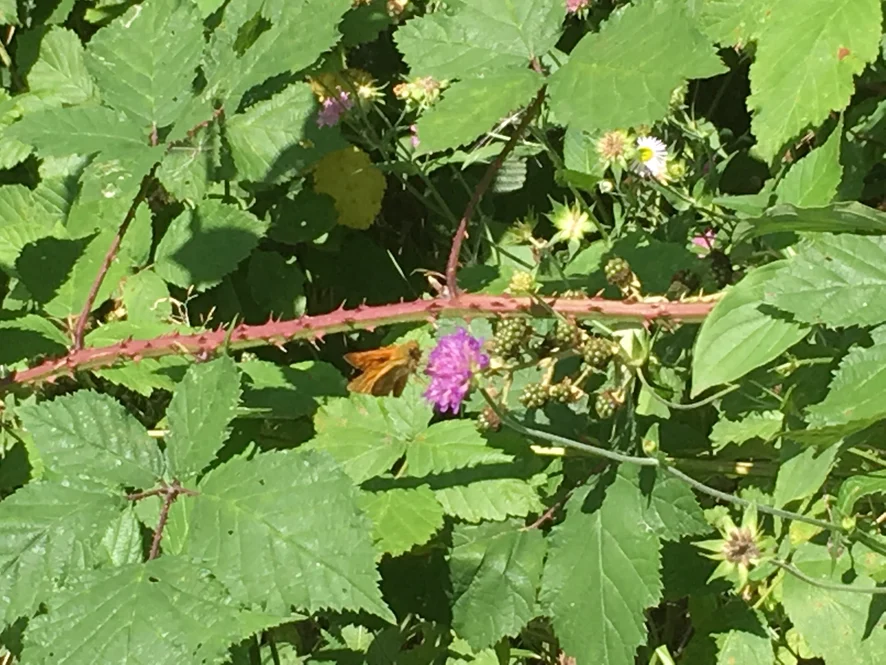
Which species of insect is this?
Ochlodes sylvanus (also Ochlodes venata)
